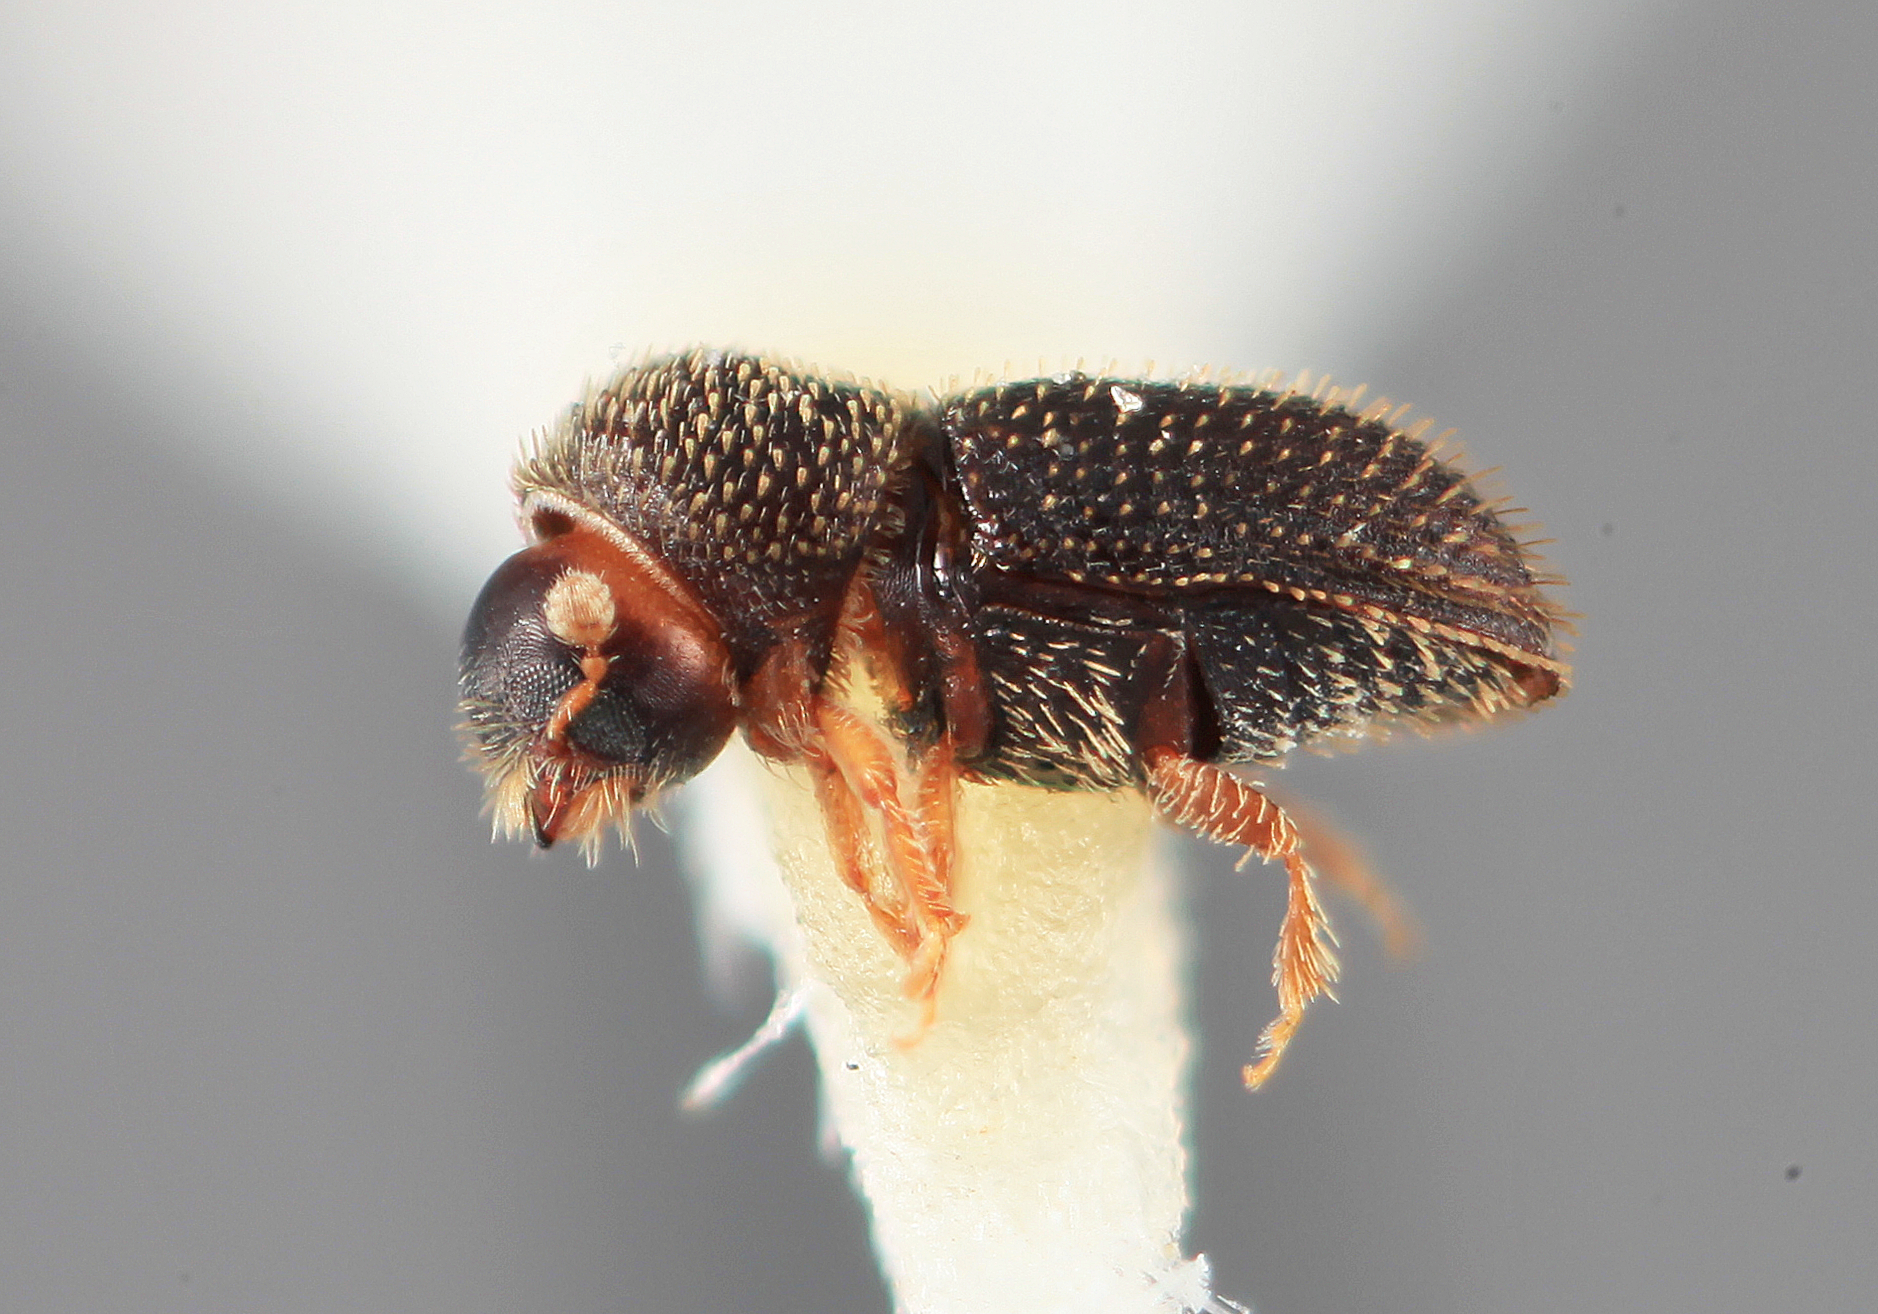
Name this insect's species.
Hypothenemus rugosipes
